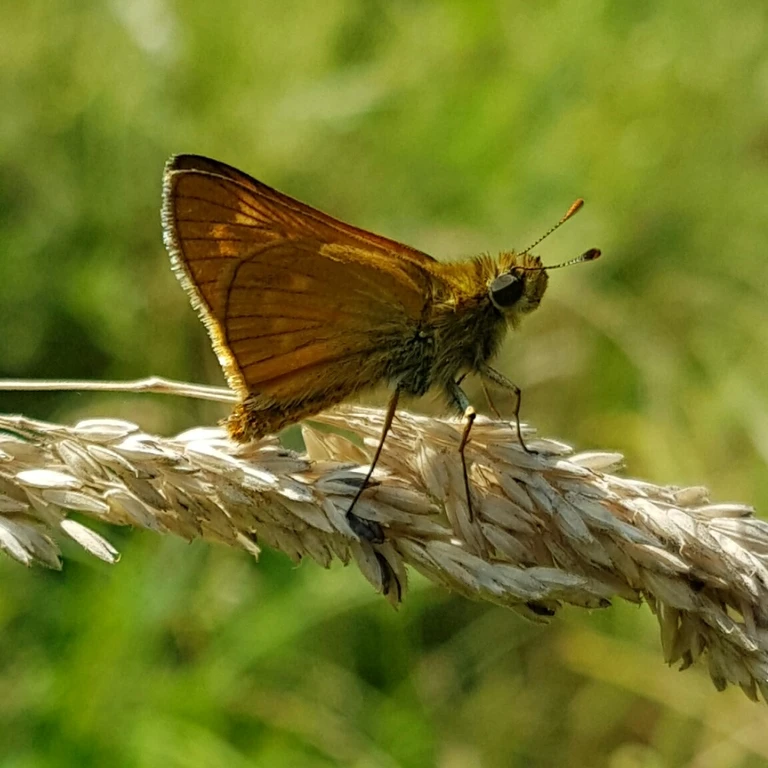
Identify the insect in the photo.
Ochlodes sylvanus (also Ochlodes venata)
